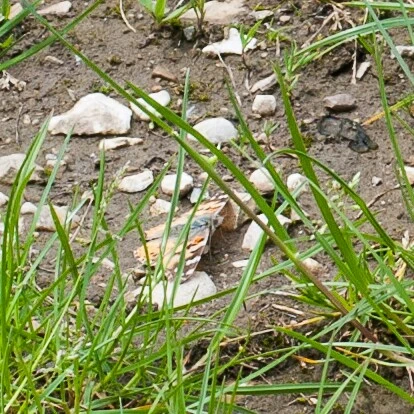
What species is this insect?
Vanessa cardui
